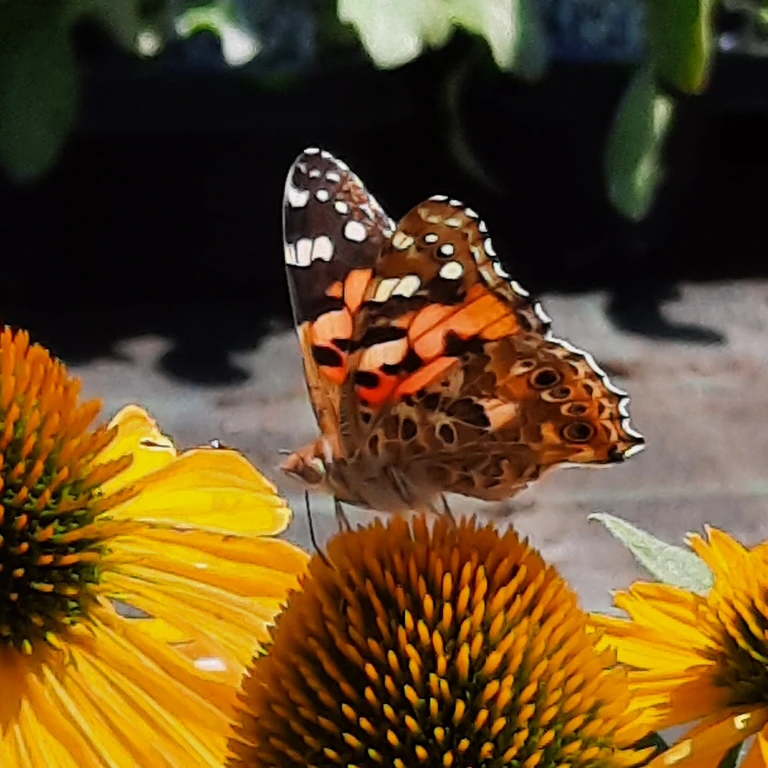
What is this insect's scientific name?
Vanessa cardui
